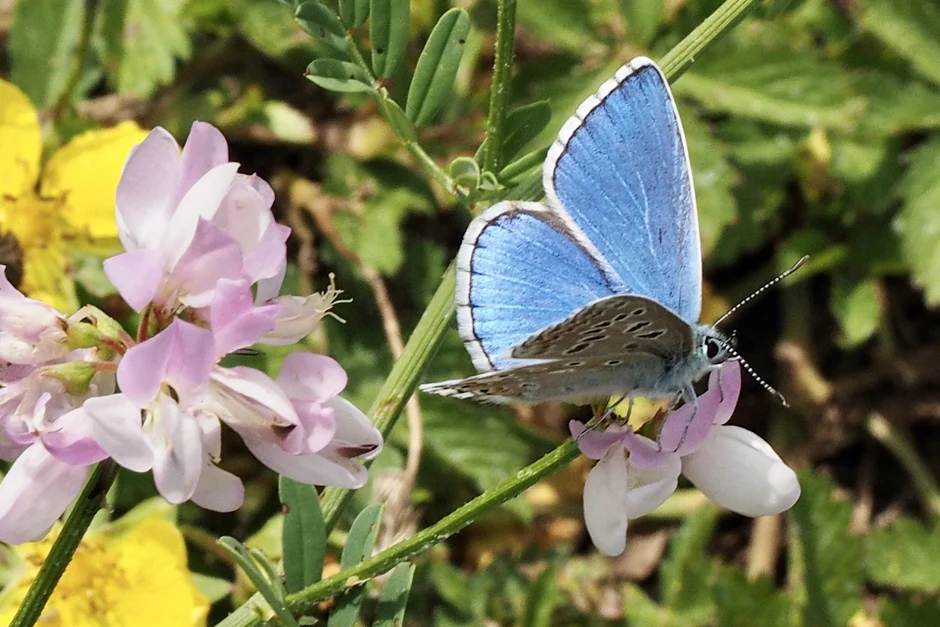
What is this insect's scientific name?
Lysandra bellargus
